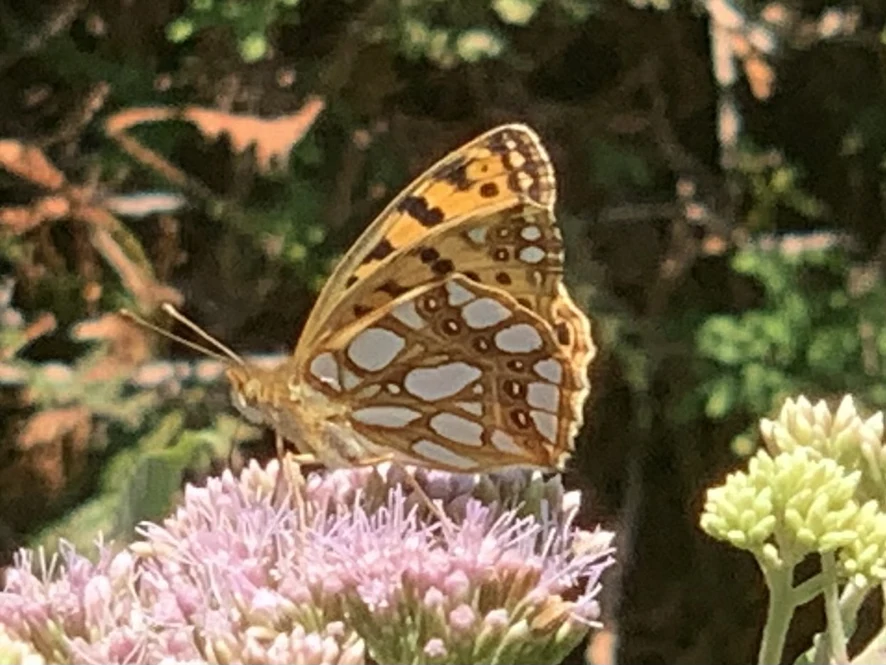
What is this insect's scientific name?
Issoria lathonia
